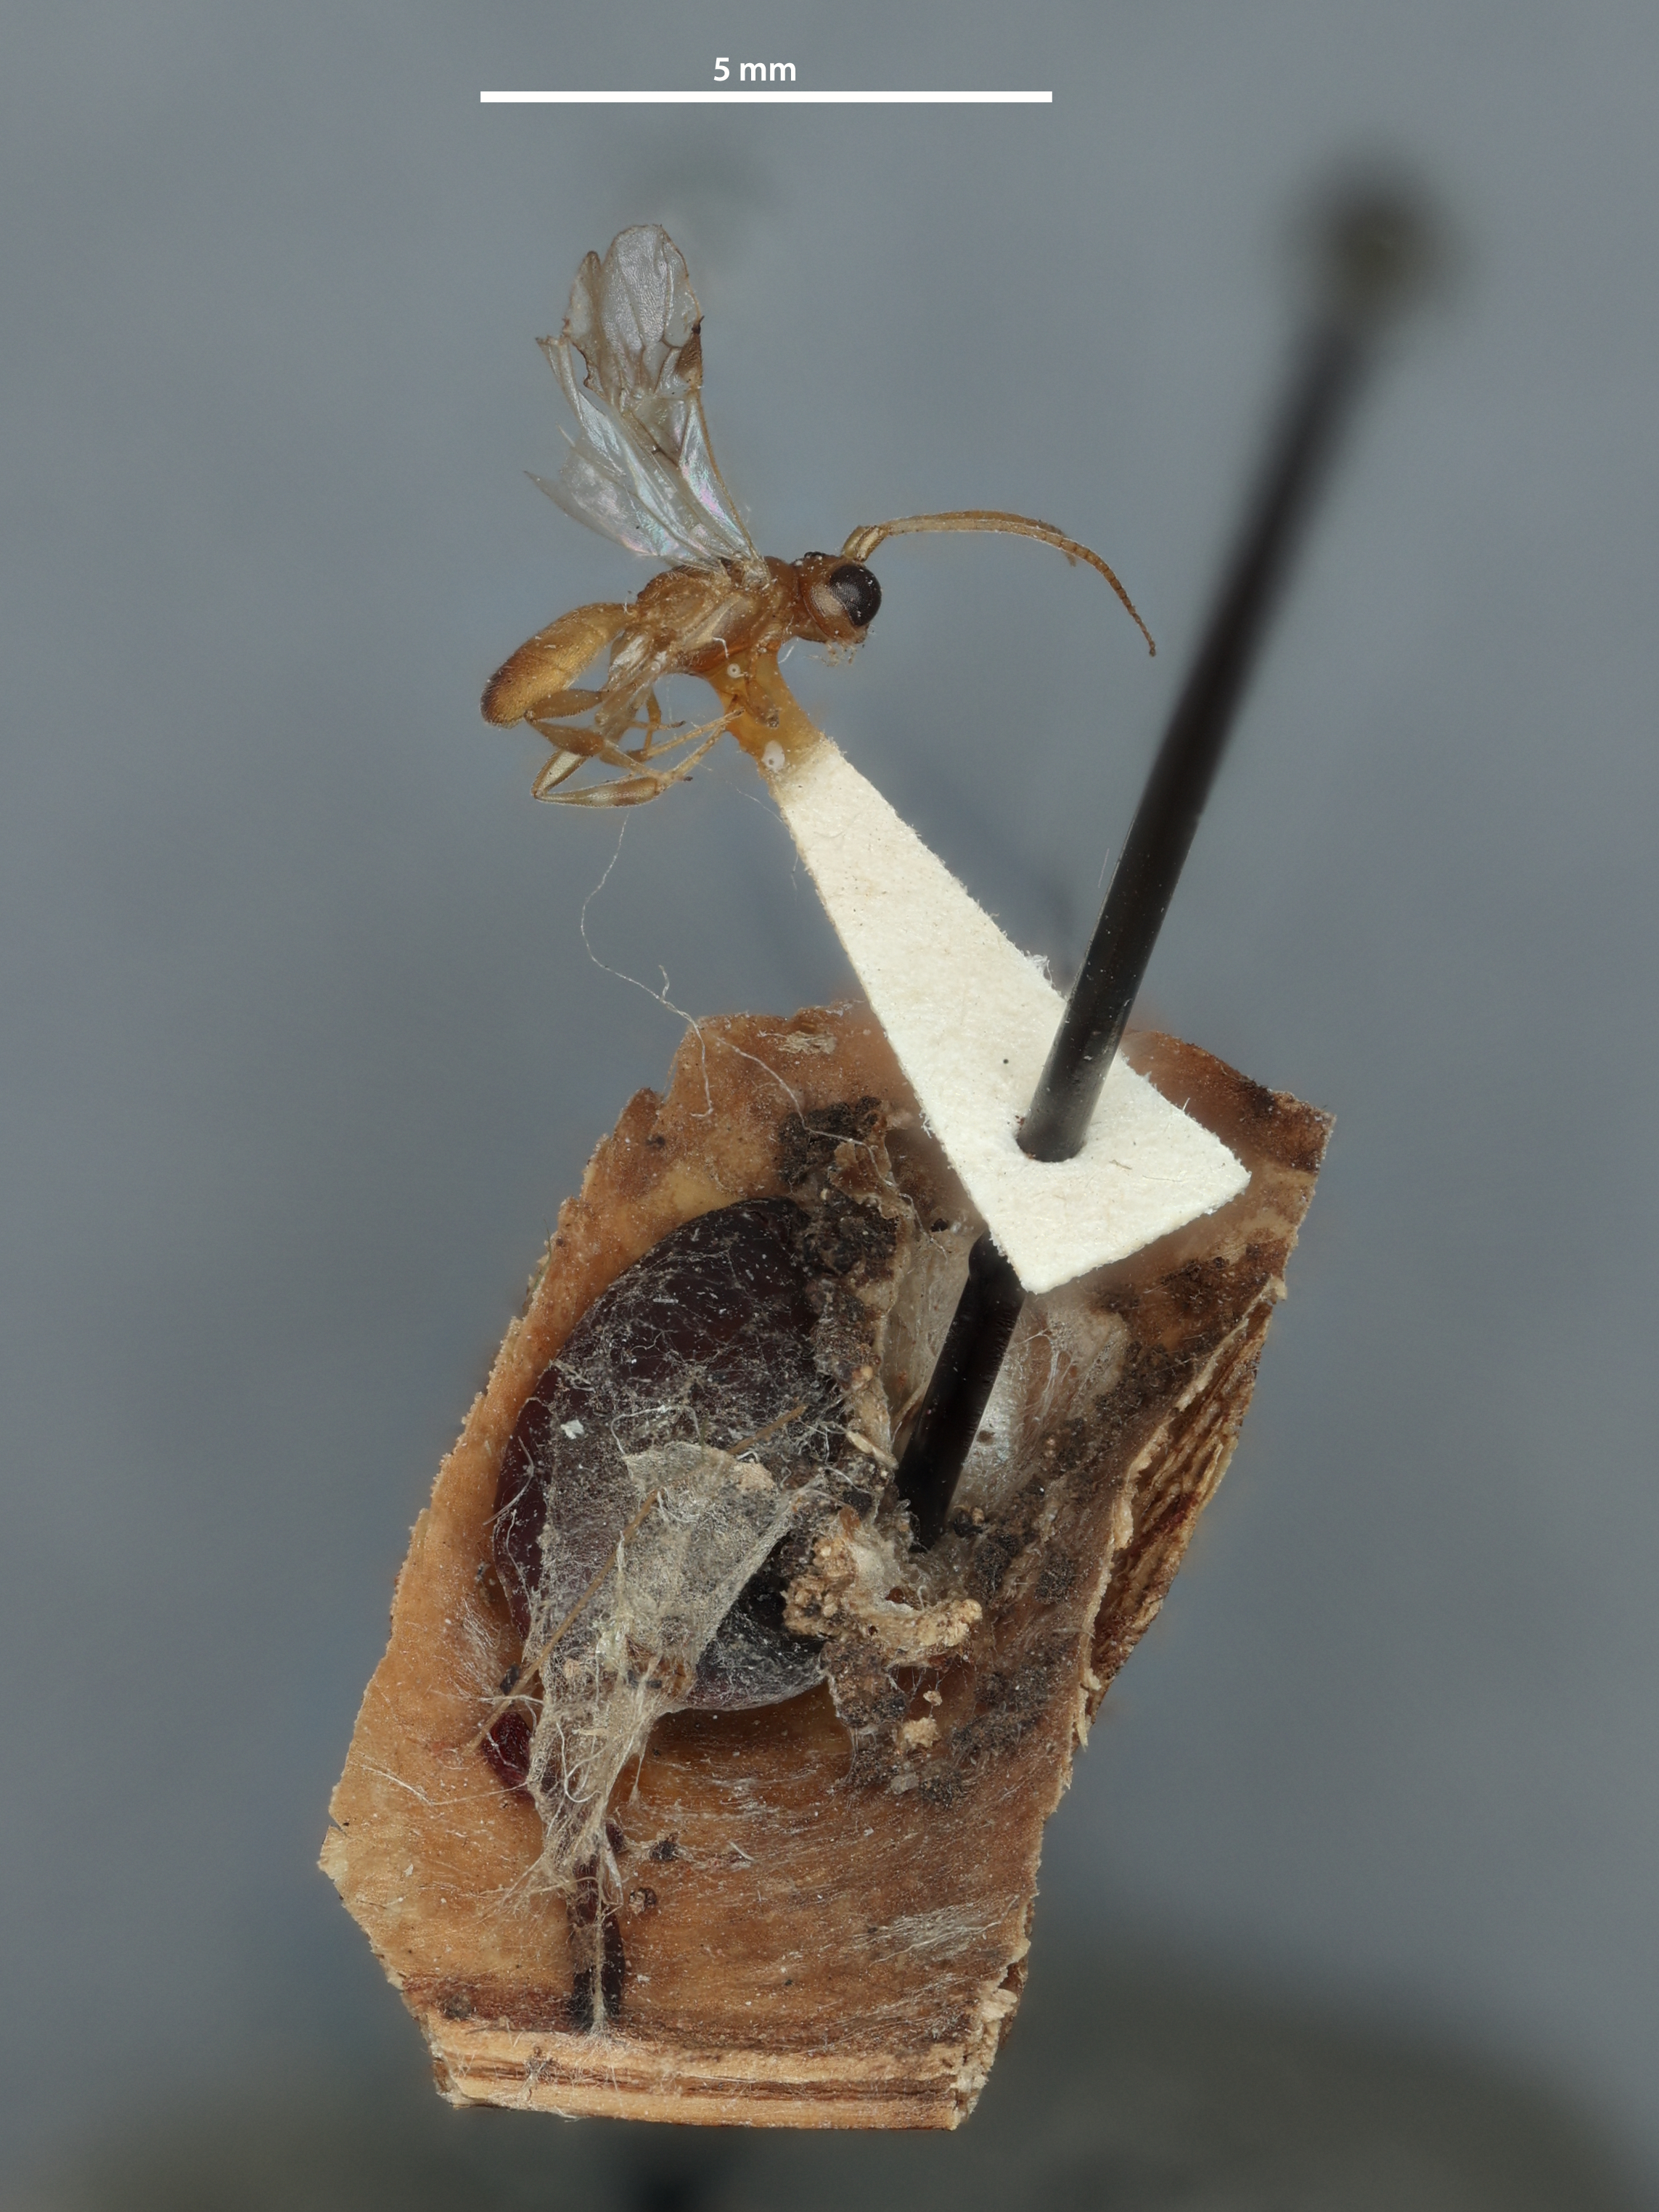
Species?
Phanerotoma texana
